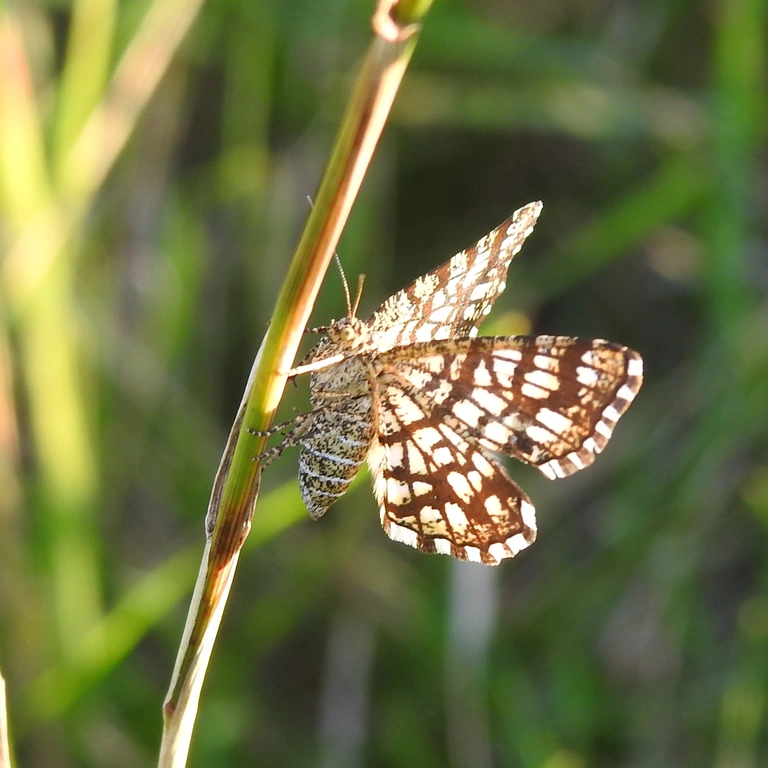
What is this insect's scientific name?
Chiasmia clathrata
